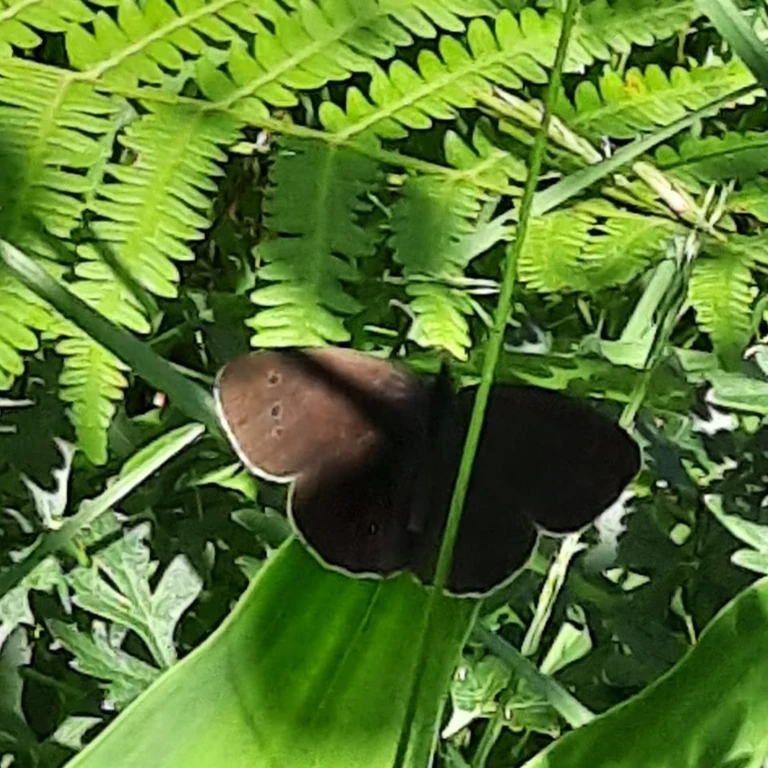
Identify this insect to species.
Aphantopus hyperantus
